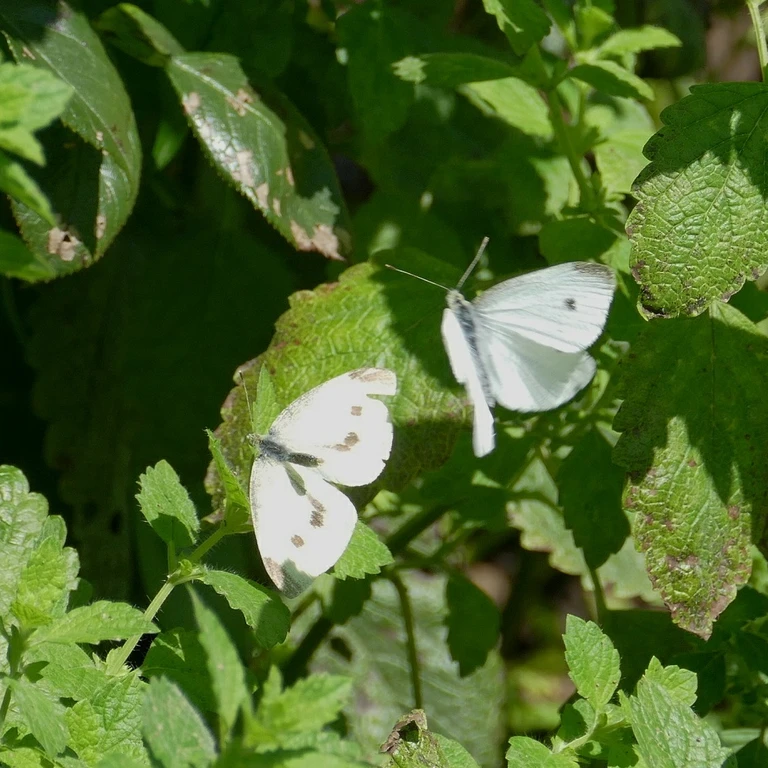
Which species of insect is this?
Pieris rapae
